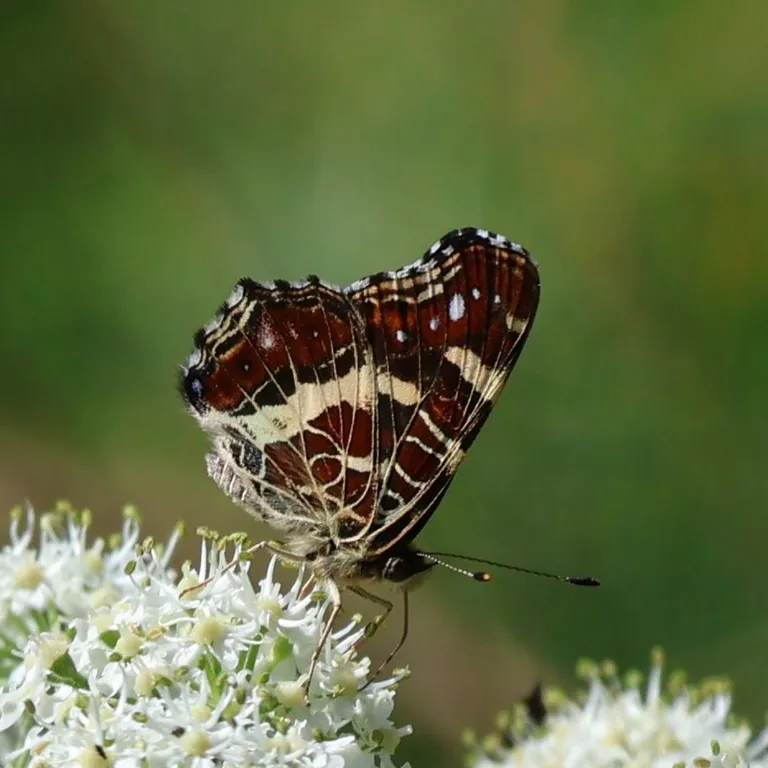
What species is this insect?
Araschnia levana
